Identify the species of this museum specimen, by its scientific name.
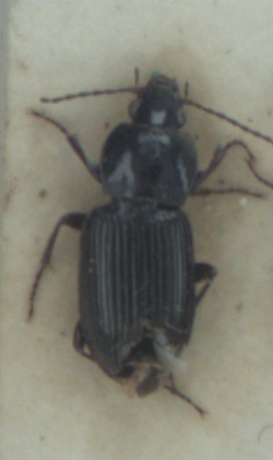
Pterostichus vernalis
